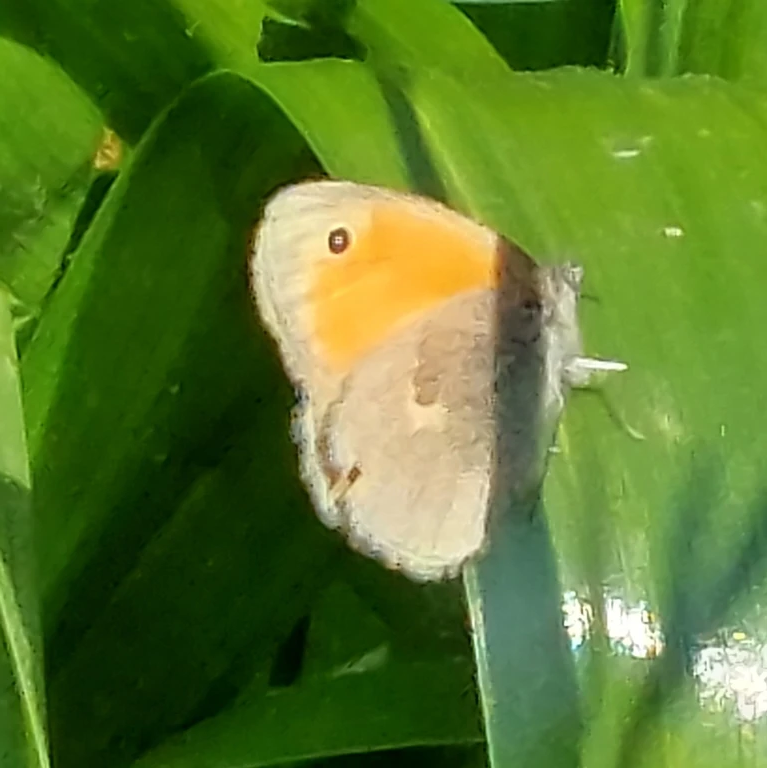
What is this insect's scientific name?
Coenonympha pamphilus
